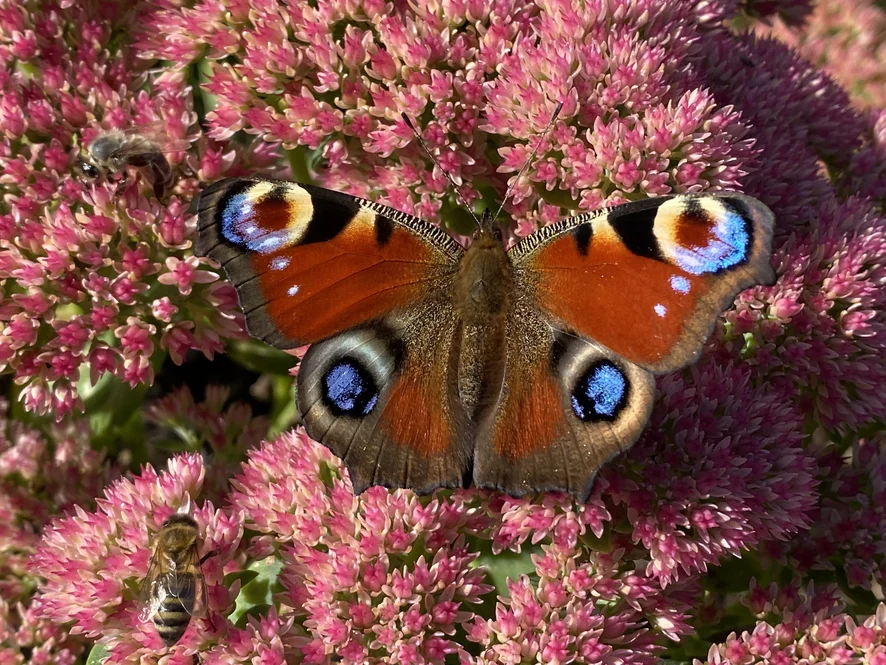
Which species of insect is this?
Aglais io
